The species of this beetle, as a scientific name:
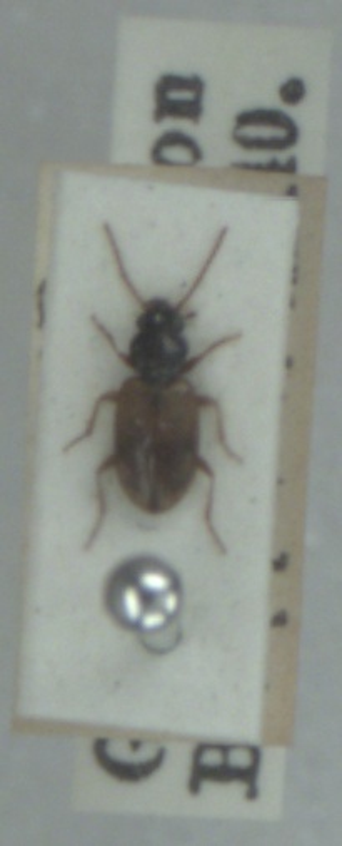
Bembidion ephippium
